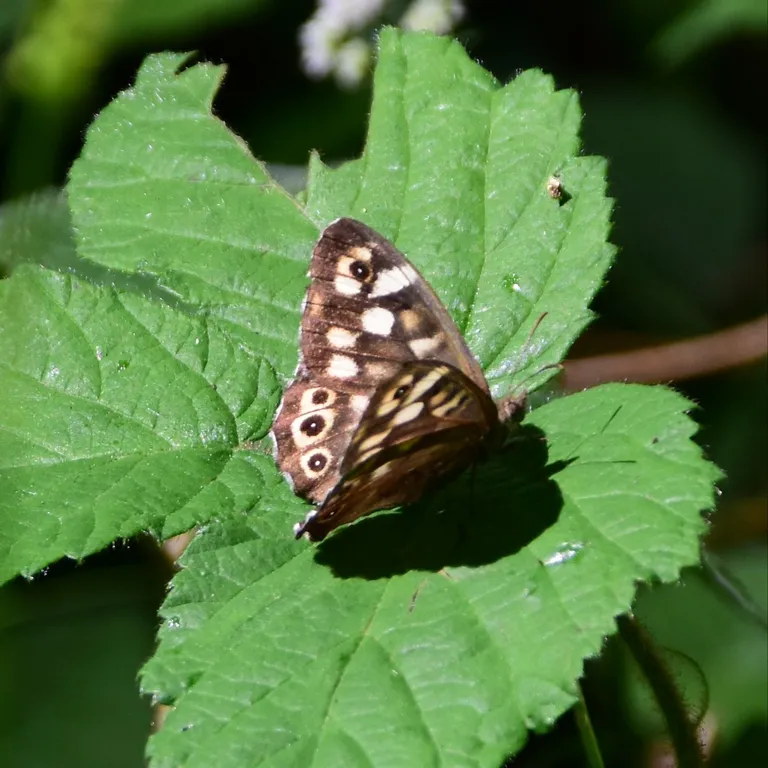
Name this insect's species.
Pararge aegeria
